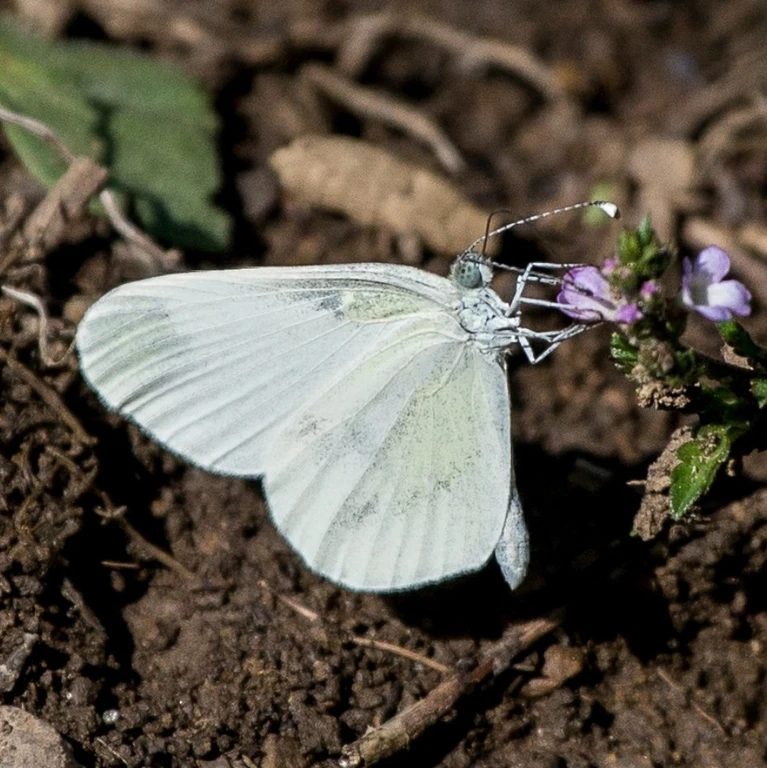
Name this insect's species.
Leptidea sinapis/juvernica
